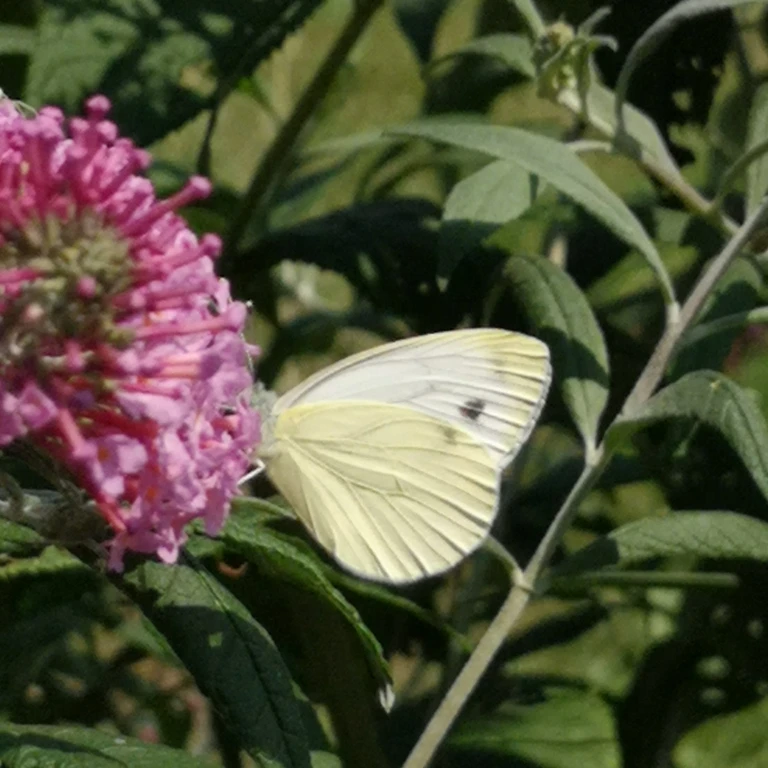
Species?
Pieris napi
